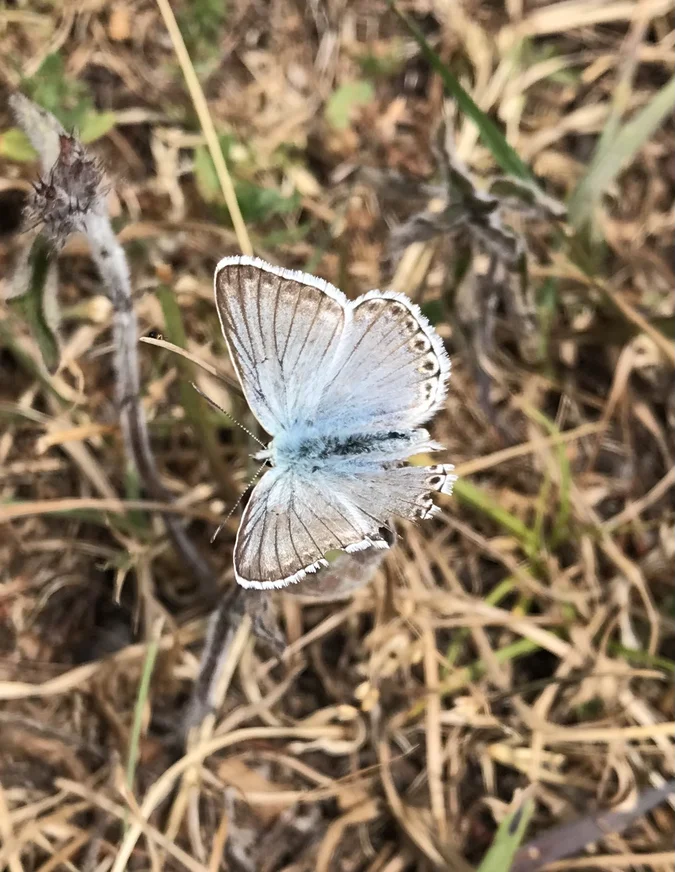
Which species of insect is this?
Lysandra coridon
